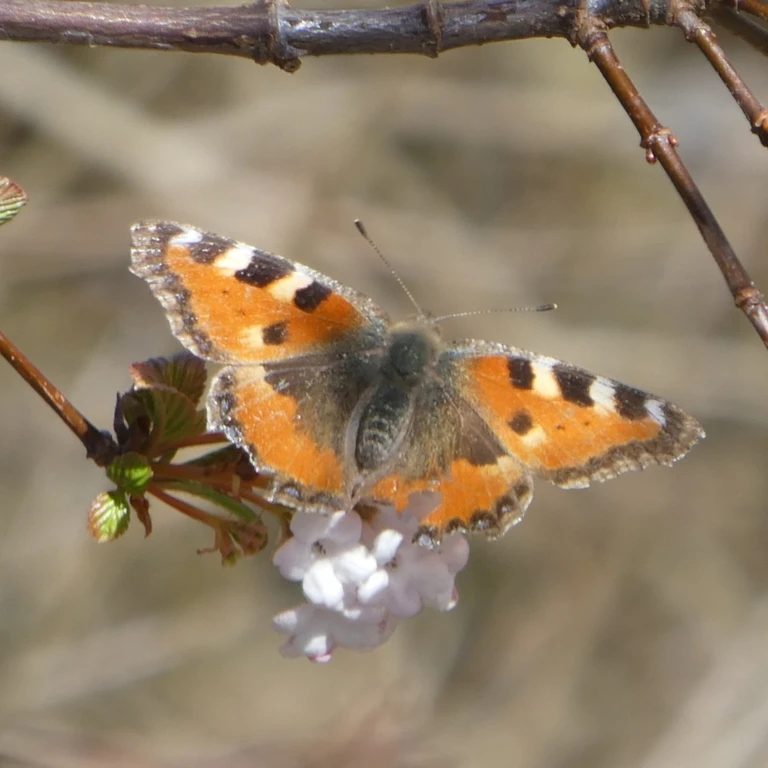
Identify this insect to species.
Aglais urticae
